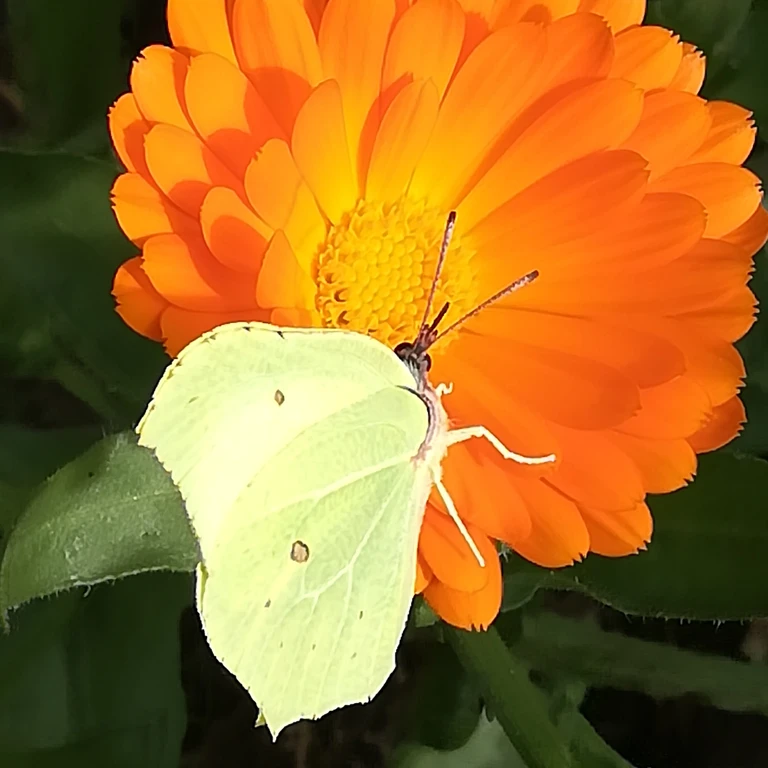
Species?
Gonepteryx rhamni
